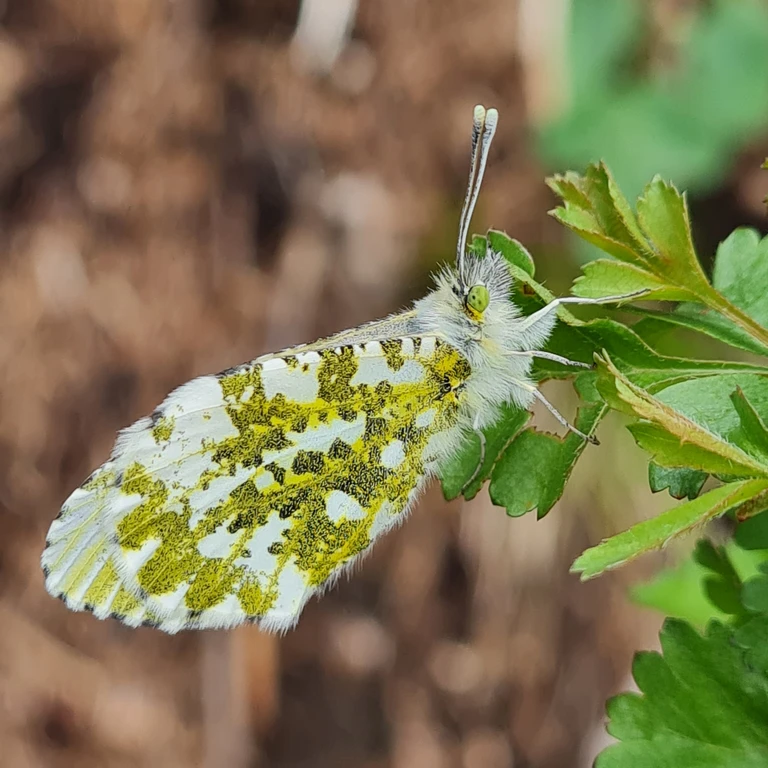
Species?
Anthocharis cardamines
